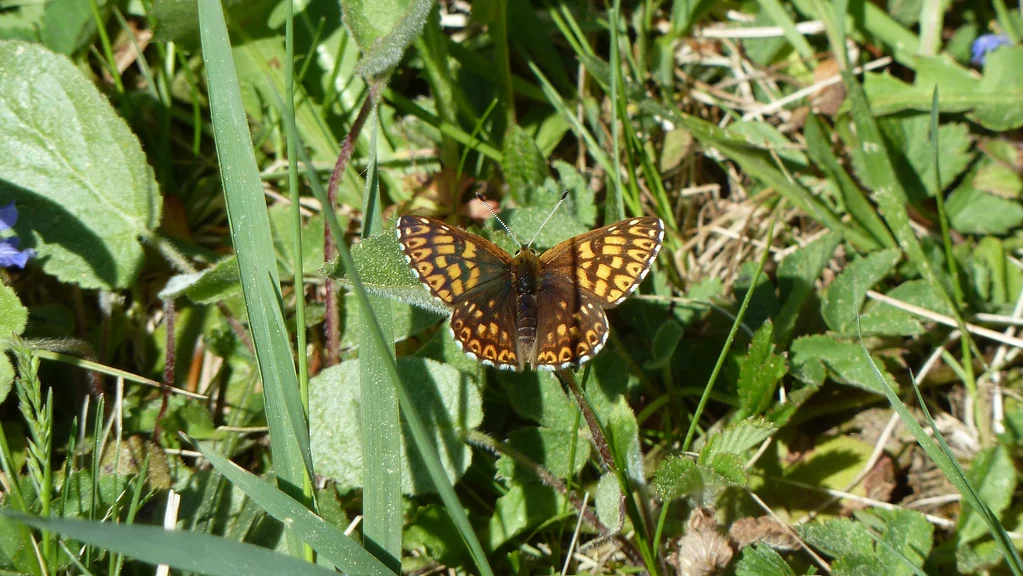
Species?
Hamearis lucina
